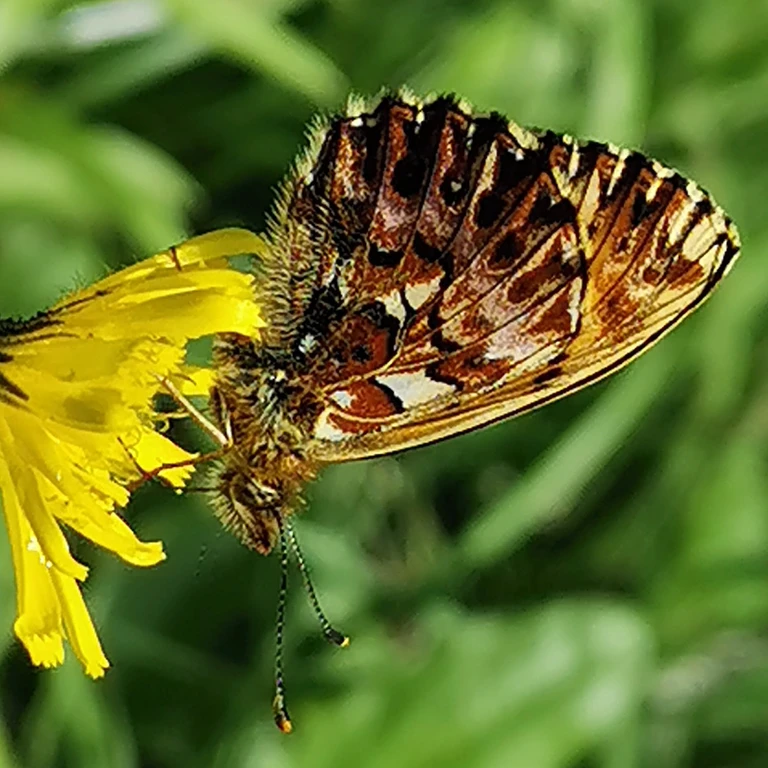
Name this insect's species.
Boloria titania
